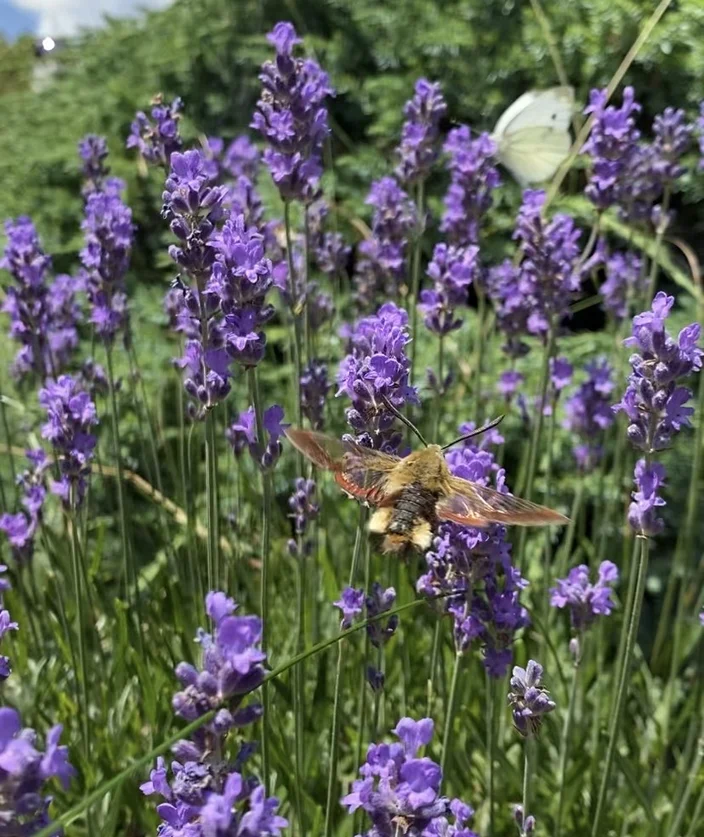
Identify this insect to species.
Hemaris fuciformis
